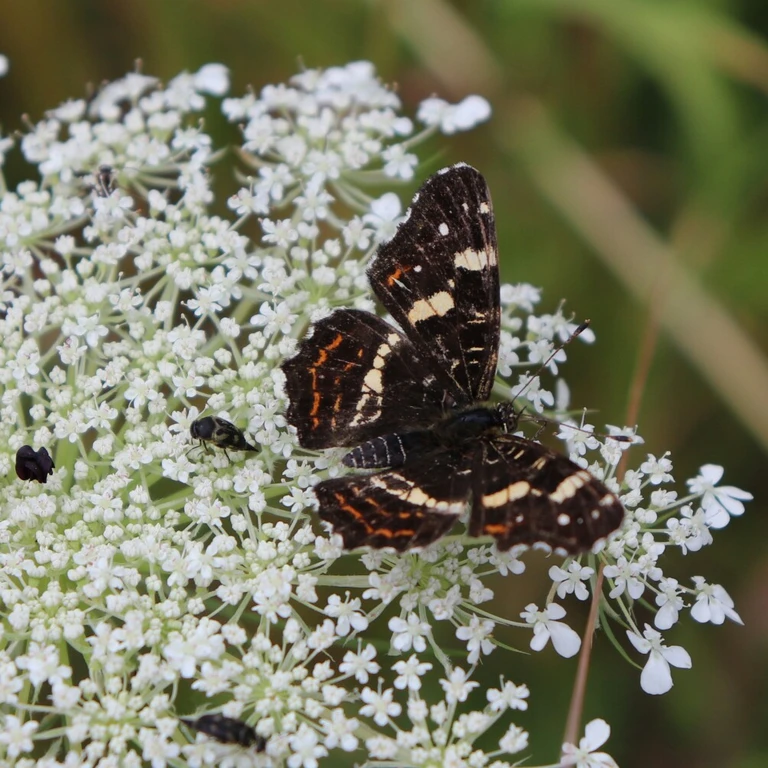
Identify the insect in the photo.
Araschnia levana
